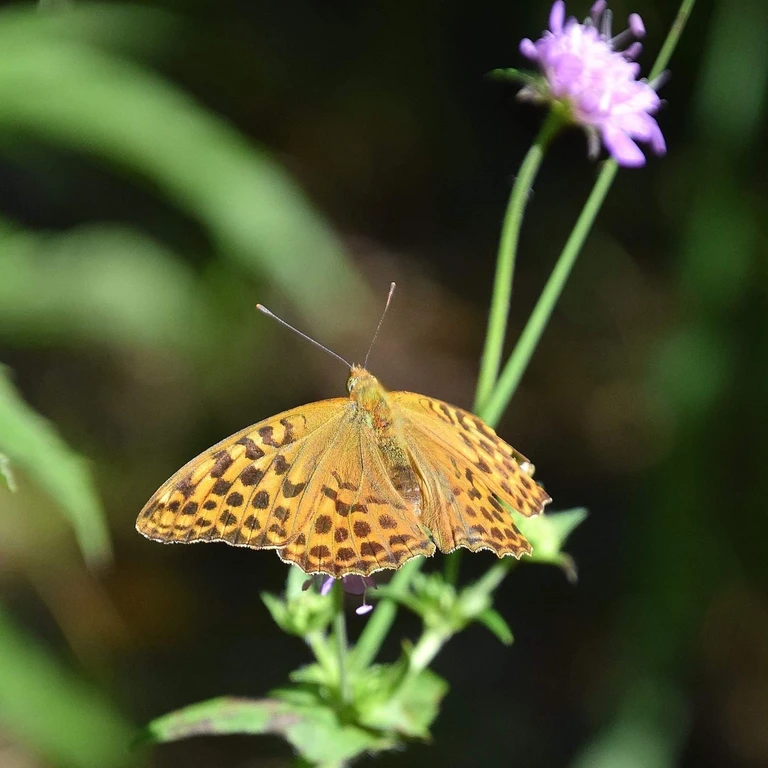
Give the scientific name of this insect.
Argynnis paphia
